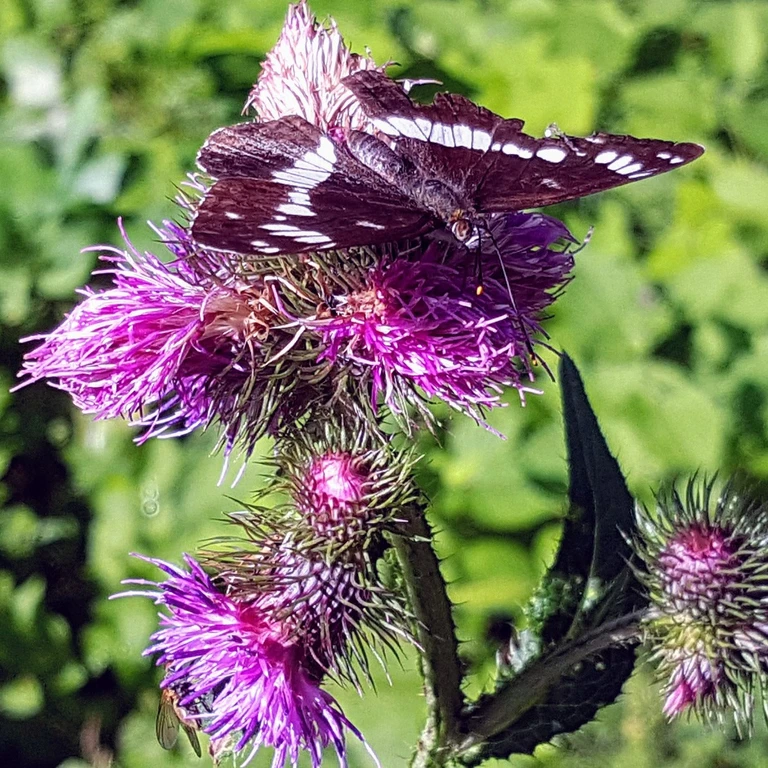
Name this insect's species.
Limenitis camilla (also Ladoga camilla)
